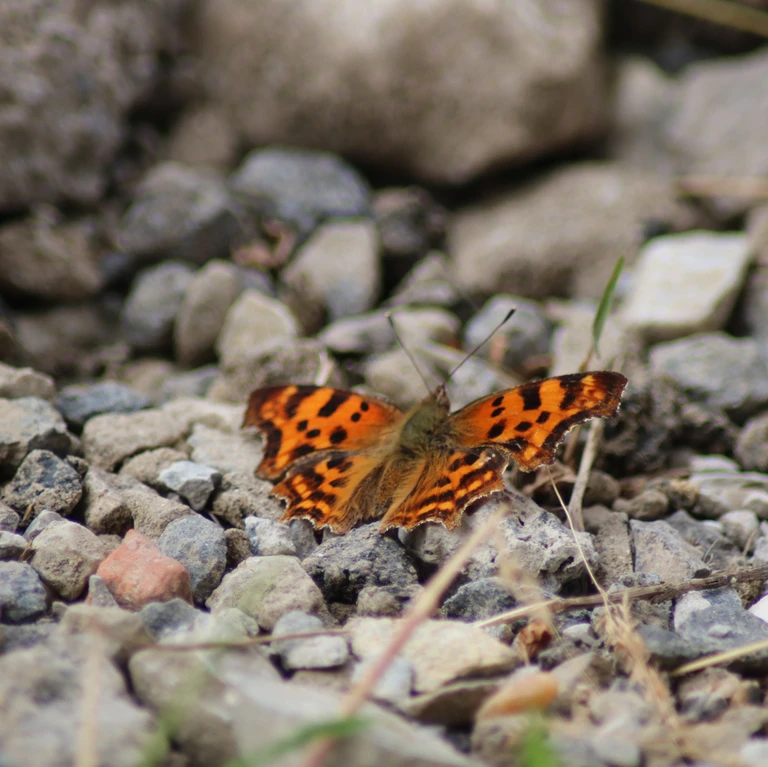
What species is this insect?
Polygonia c-album
